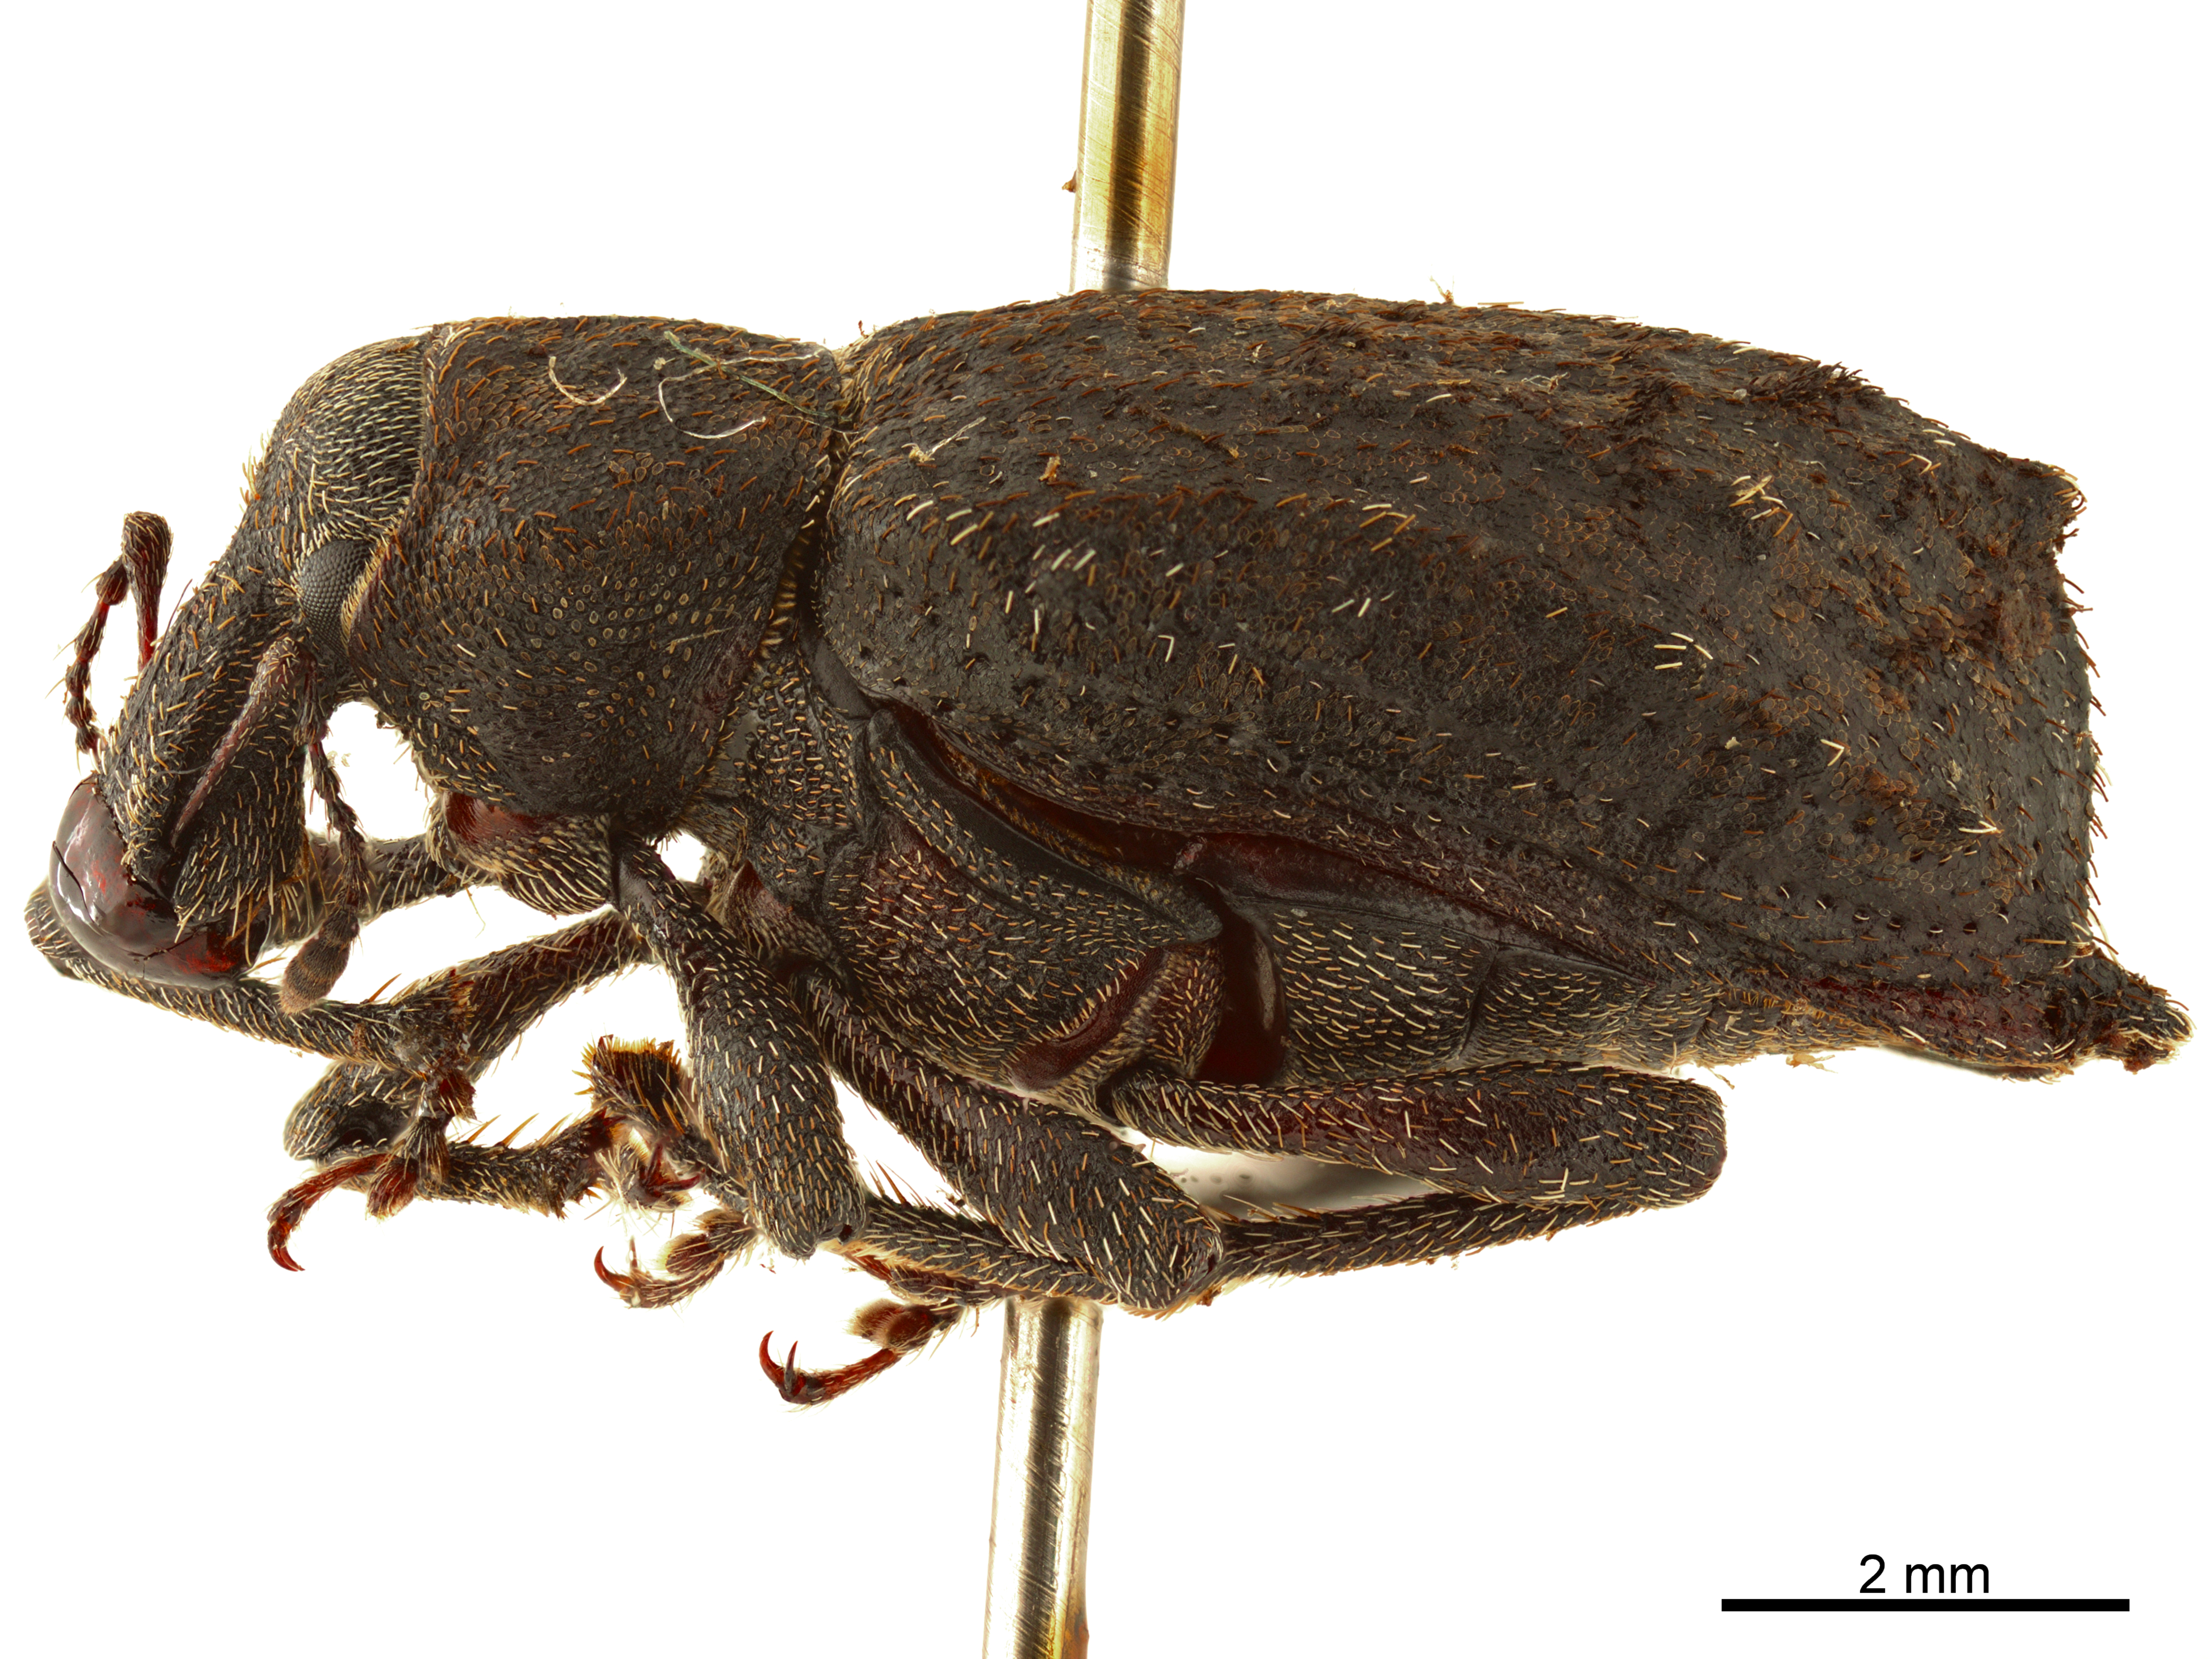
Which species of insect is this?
Cylydrorhinus caudiculatus (also Paulsenius caudiculatus)
